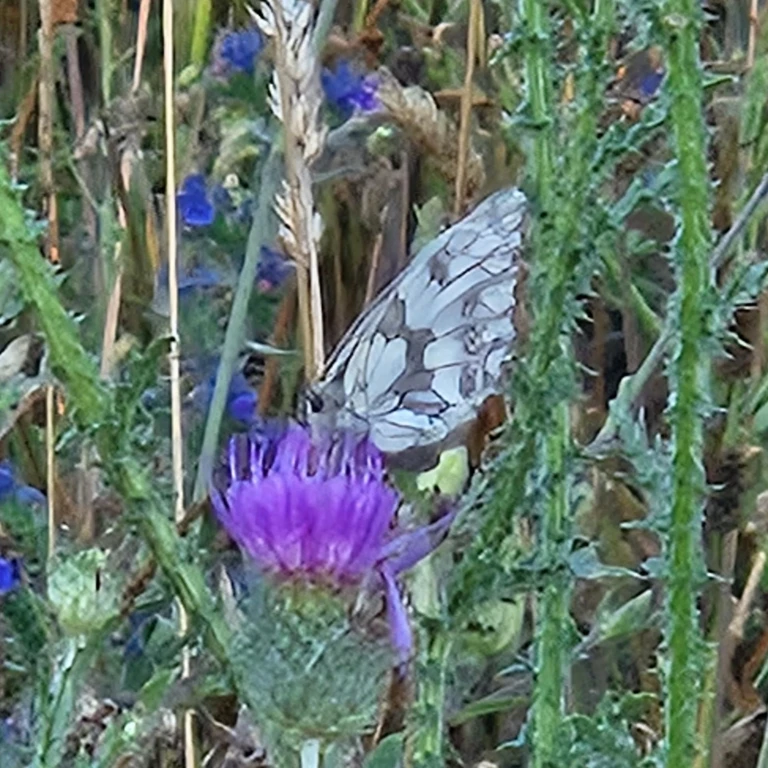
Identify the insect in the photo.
Melanargia galathea
